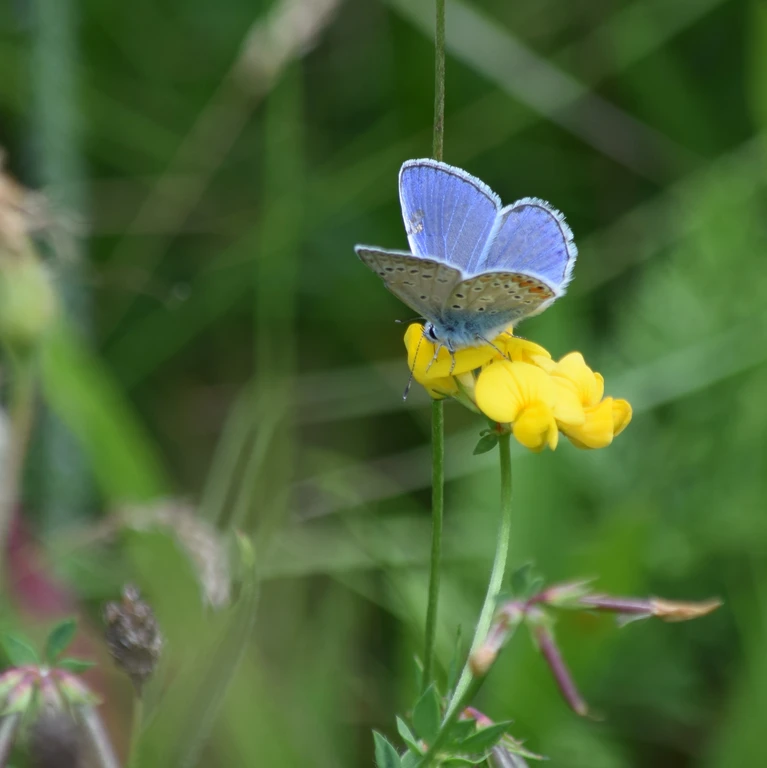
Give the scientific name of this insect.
Polyommatus icarus
